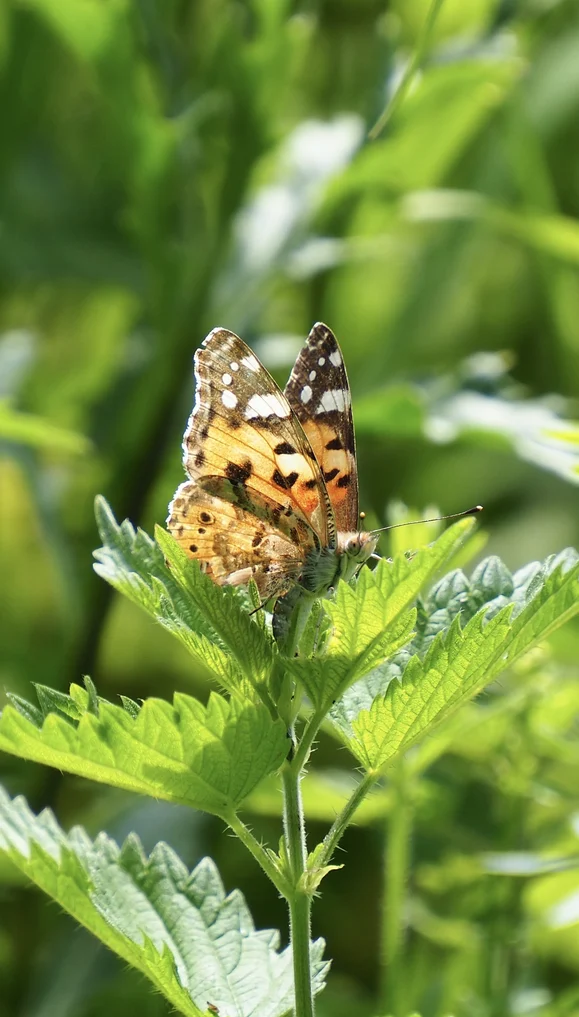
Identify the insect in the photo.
Vanessa cardui
